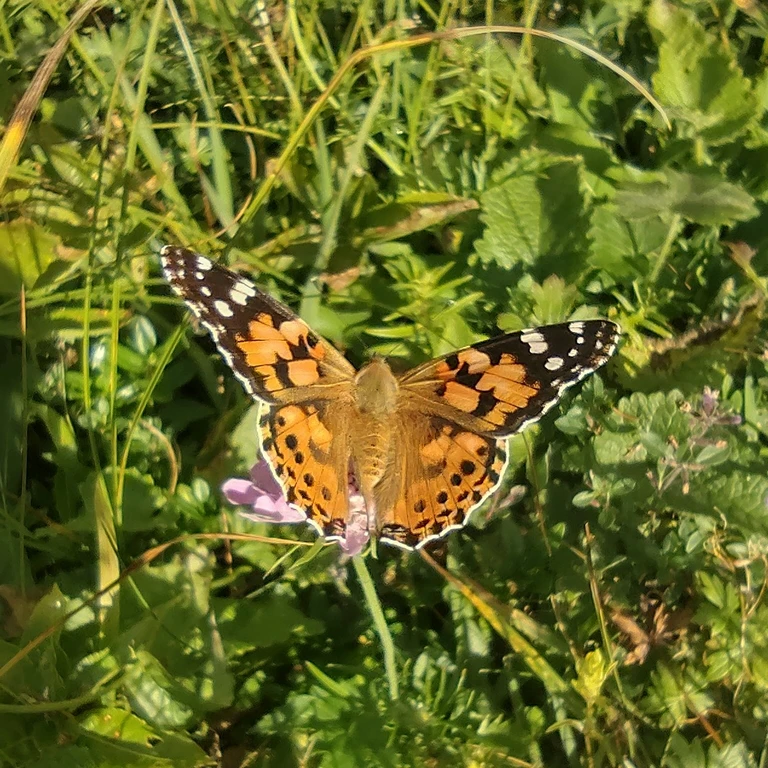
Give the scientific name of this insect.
Vanessa cardui
